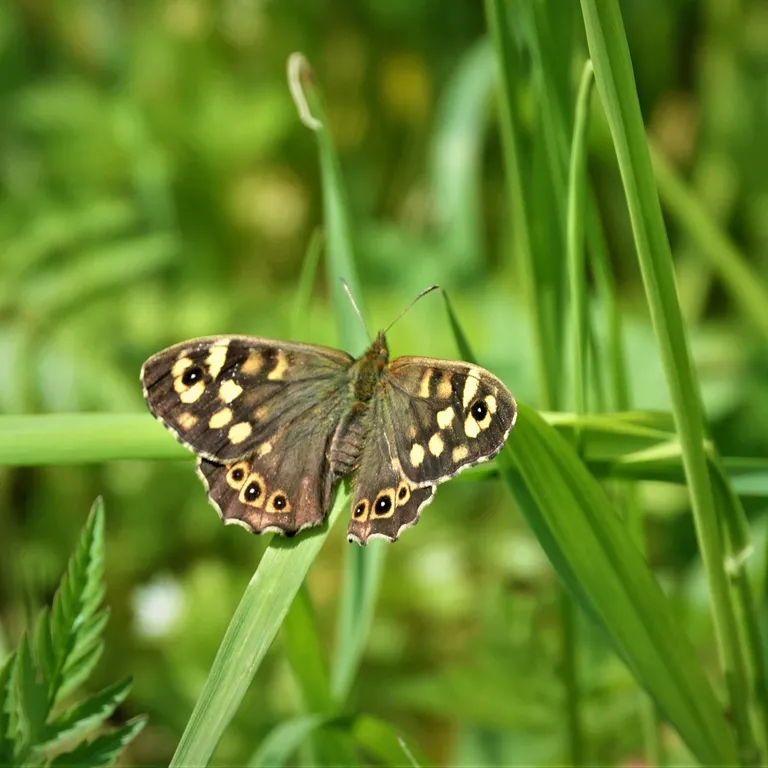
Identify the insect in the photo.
Pararge aegeria
